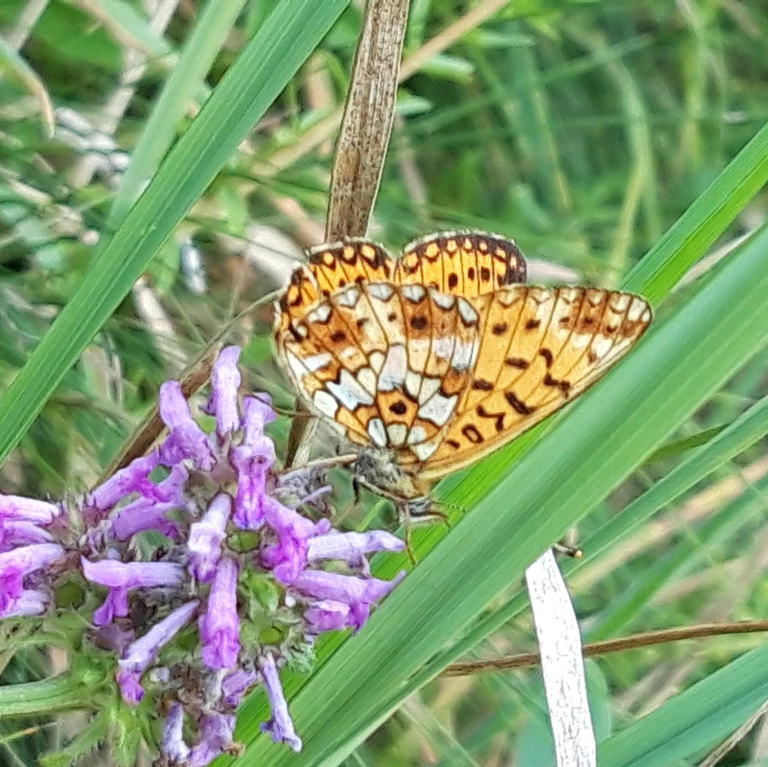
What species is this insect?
Boloria selene
